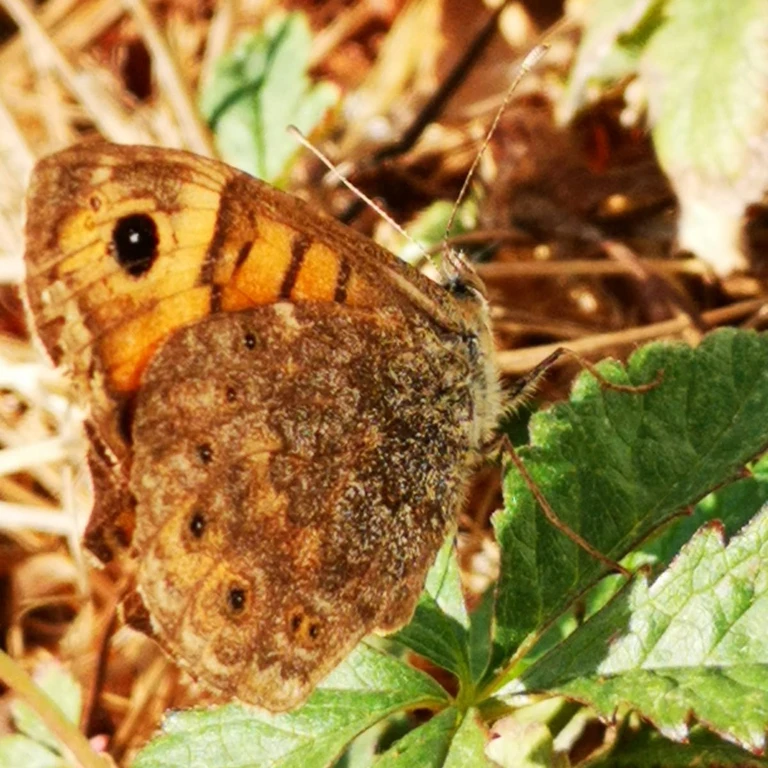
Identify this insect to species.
Lasiommata megera (also Pararge megera)
